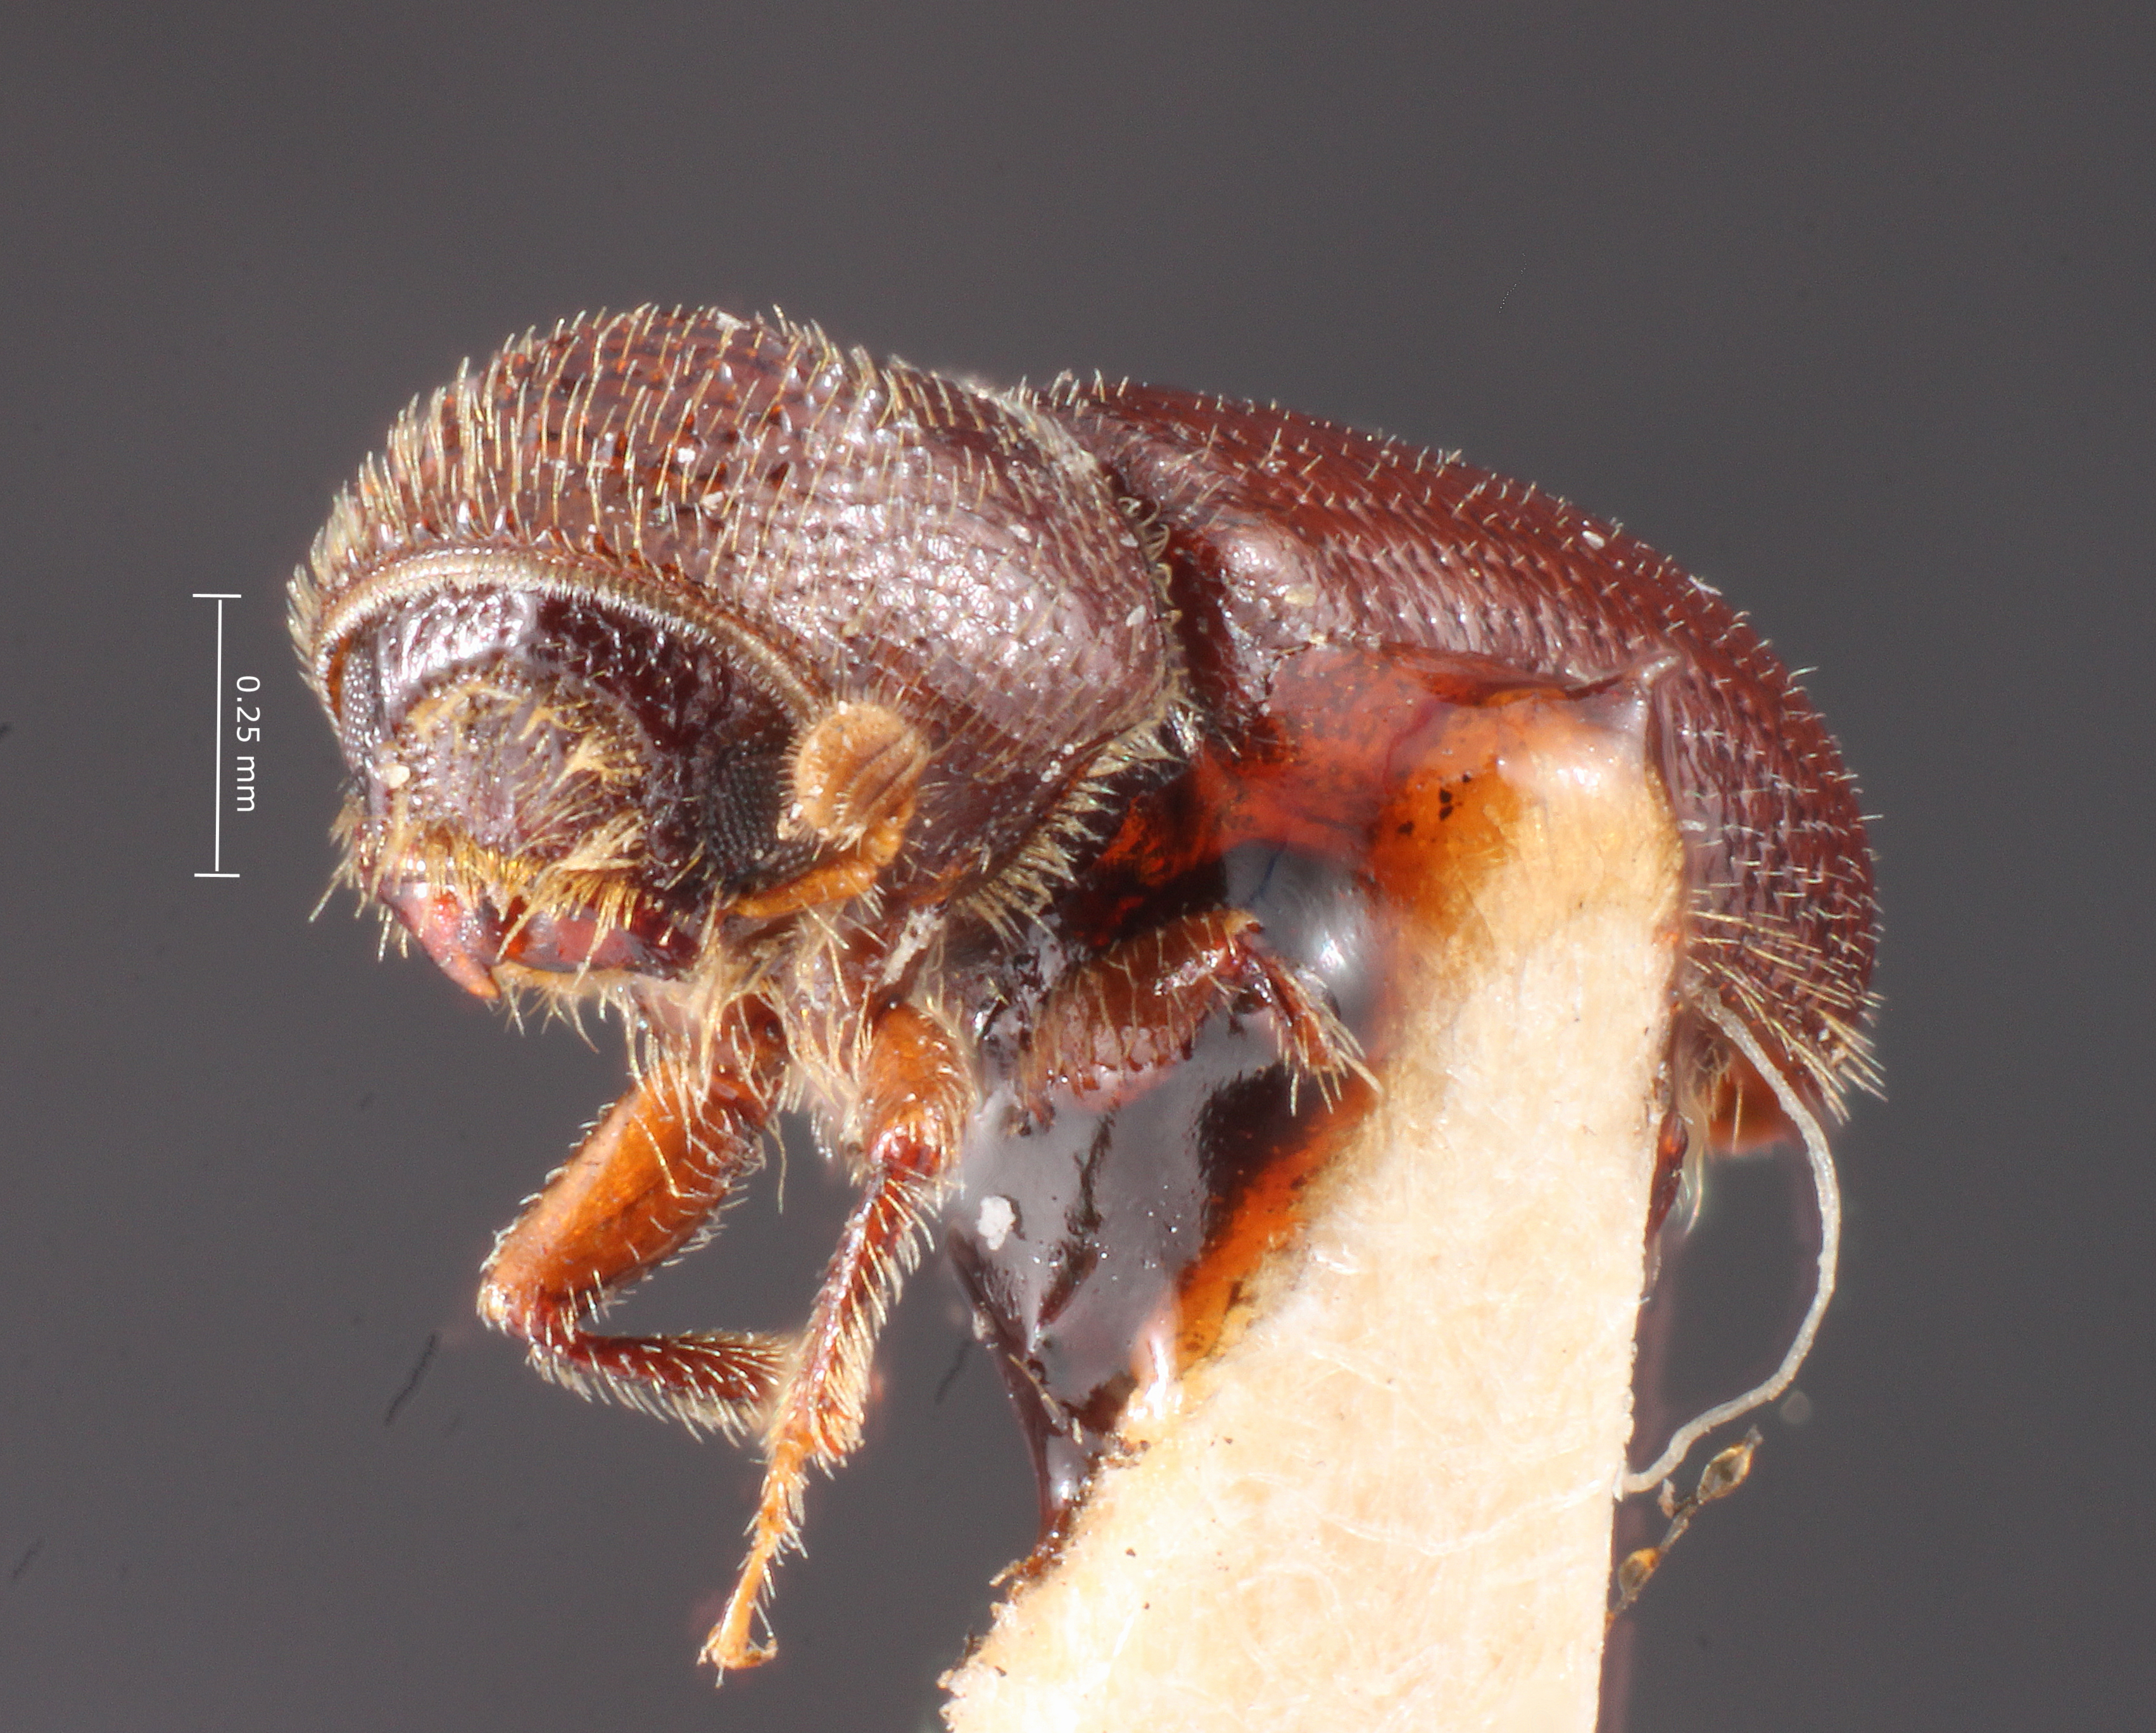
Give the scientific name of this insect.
Pityophthorus caelator
